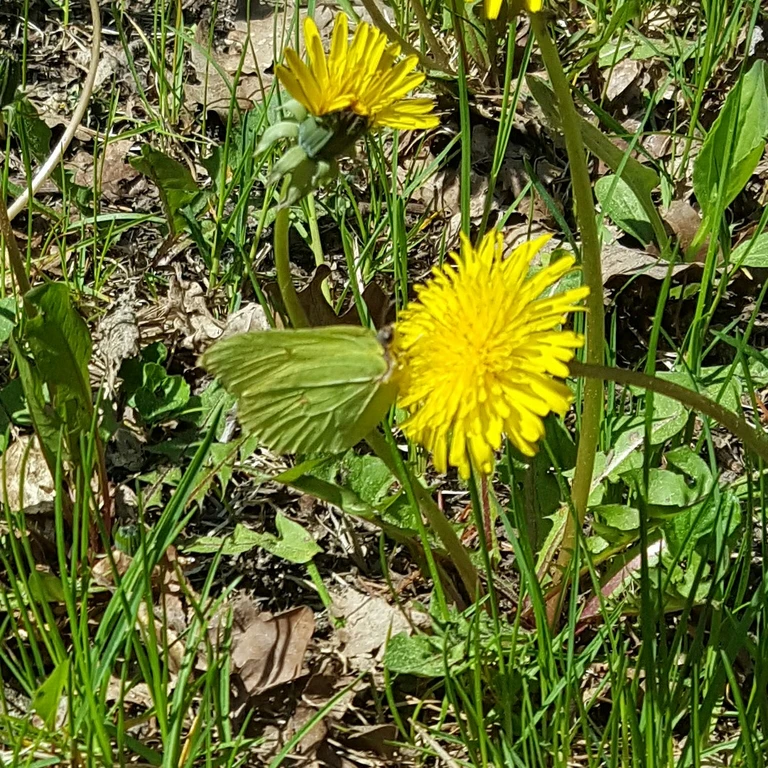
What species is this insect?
Gonepteryx rhamni
